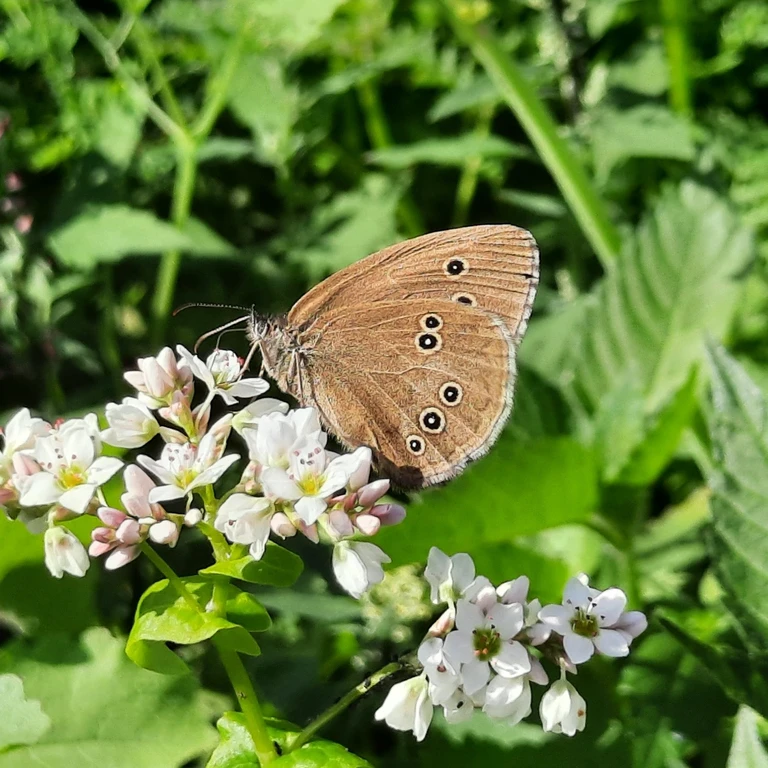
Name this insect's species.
Aphantopus hyperantus
